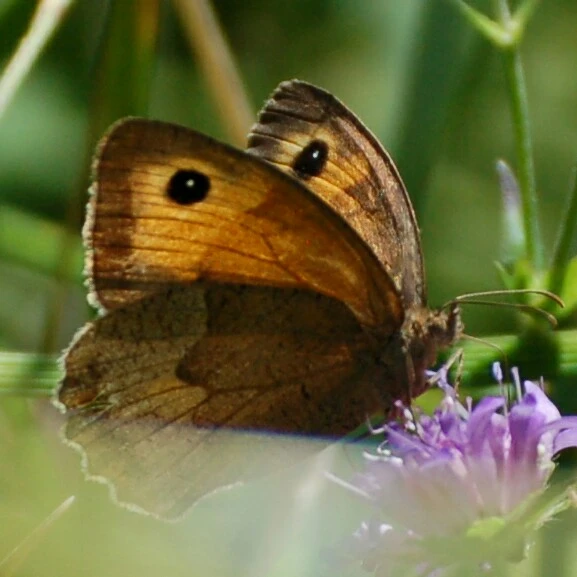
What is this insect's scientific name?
Maniola jurtina
